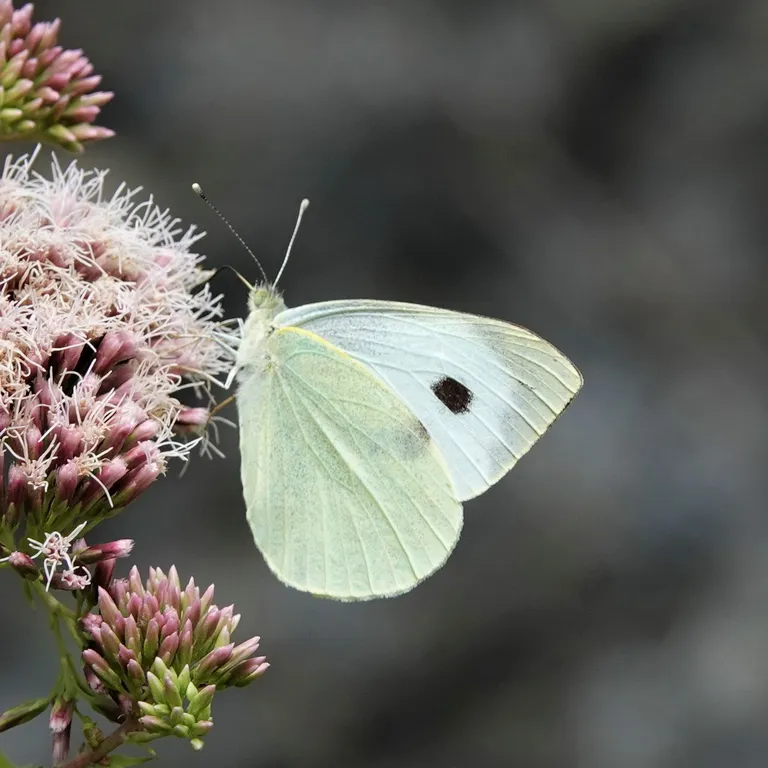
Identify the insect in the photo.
Pieris brassicae
